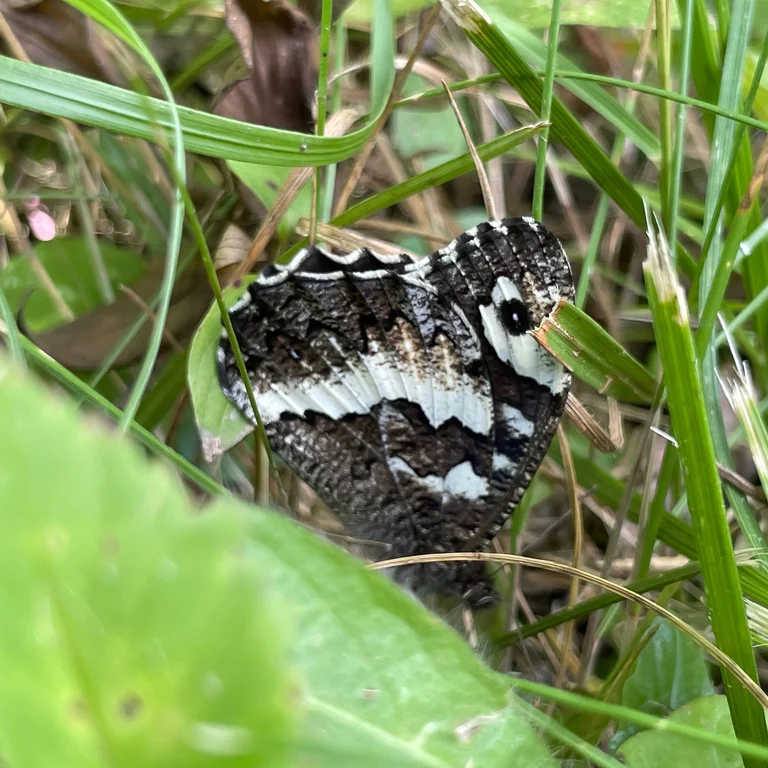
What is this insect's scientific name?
Brintesia circe
